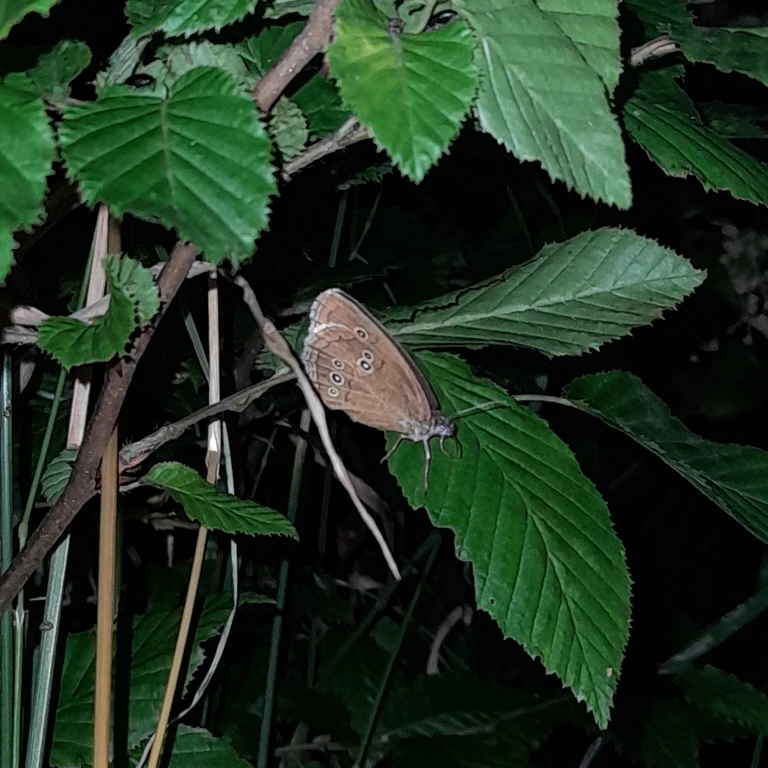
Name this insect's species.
Aphantopus hyperantus
